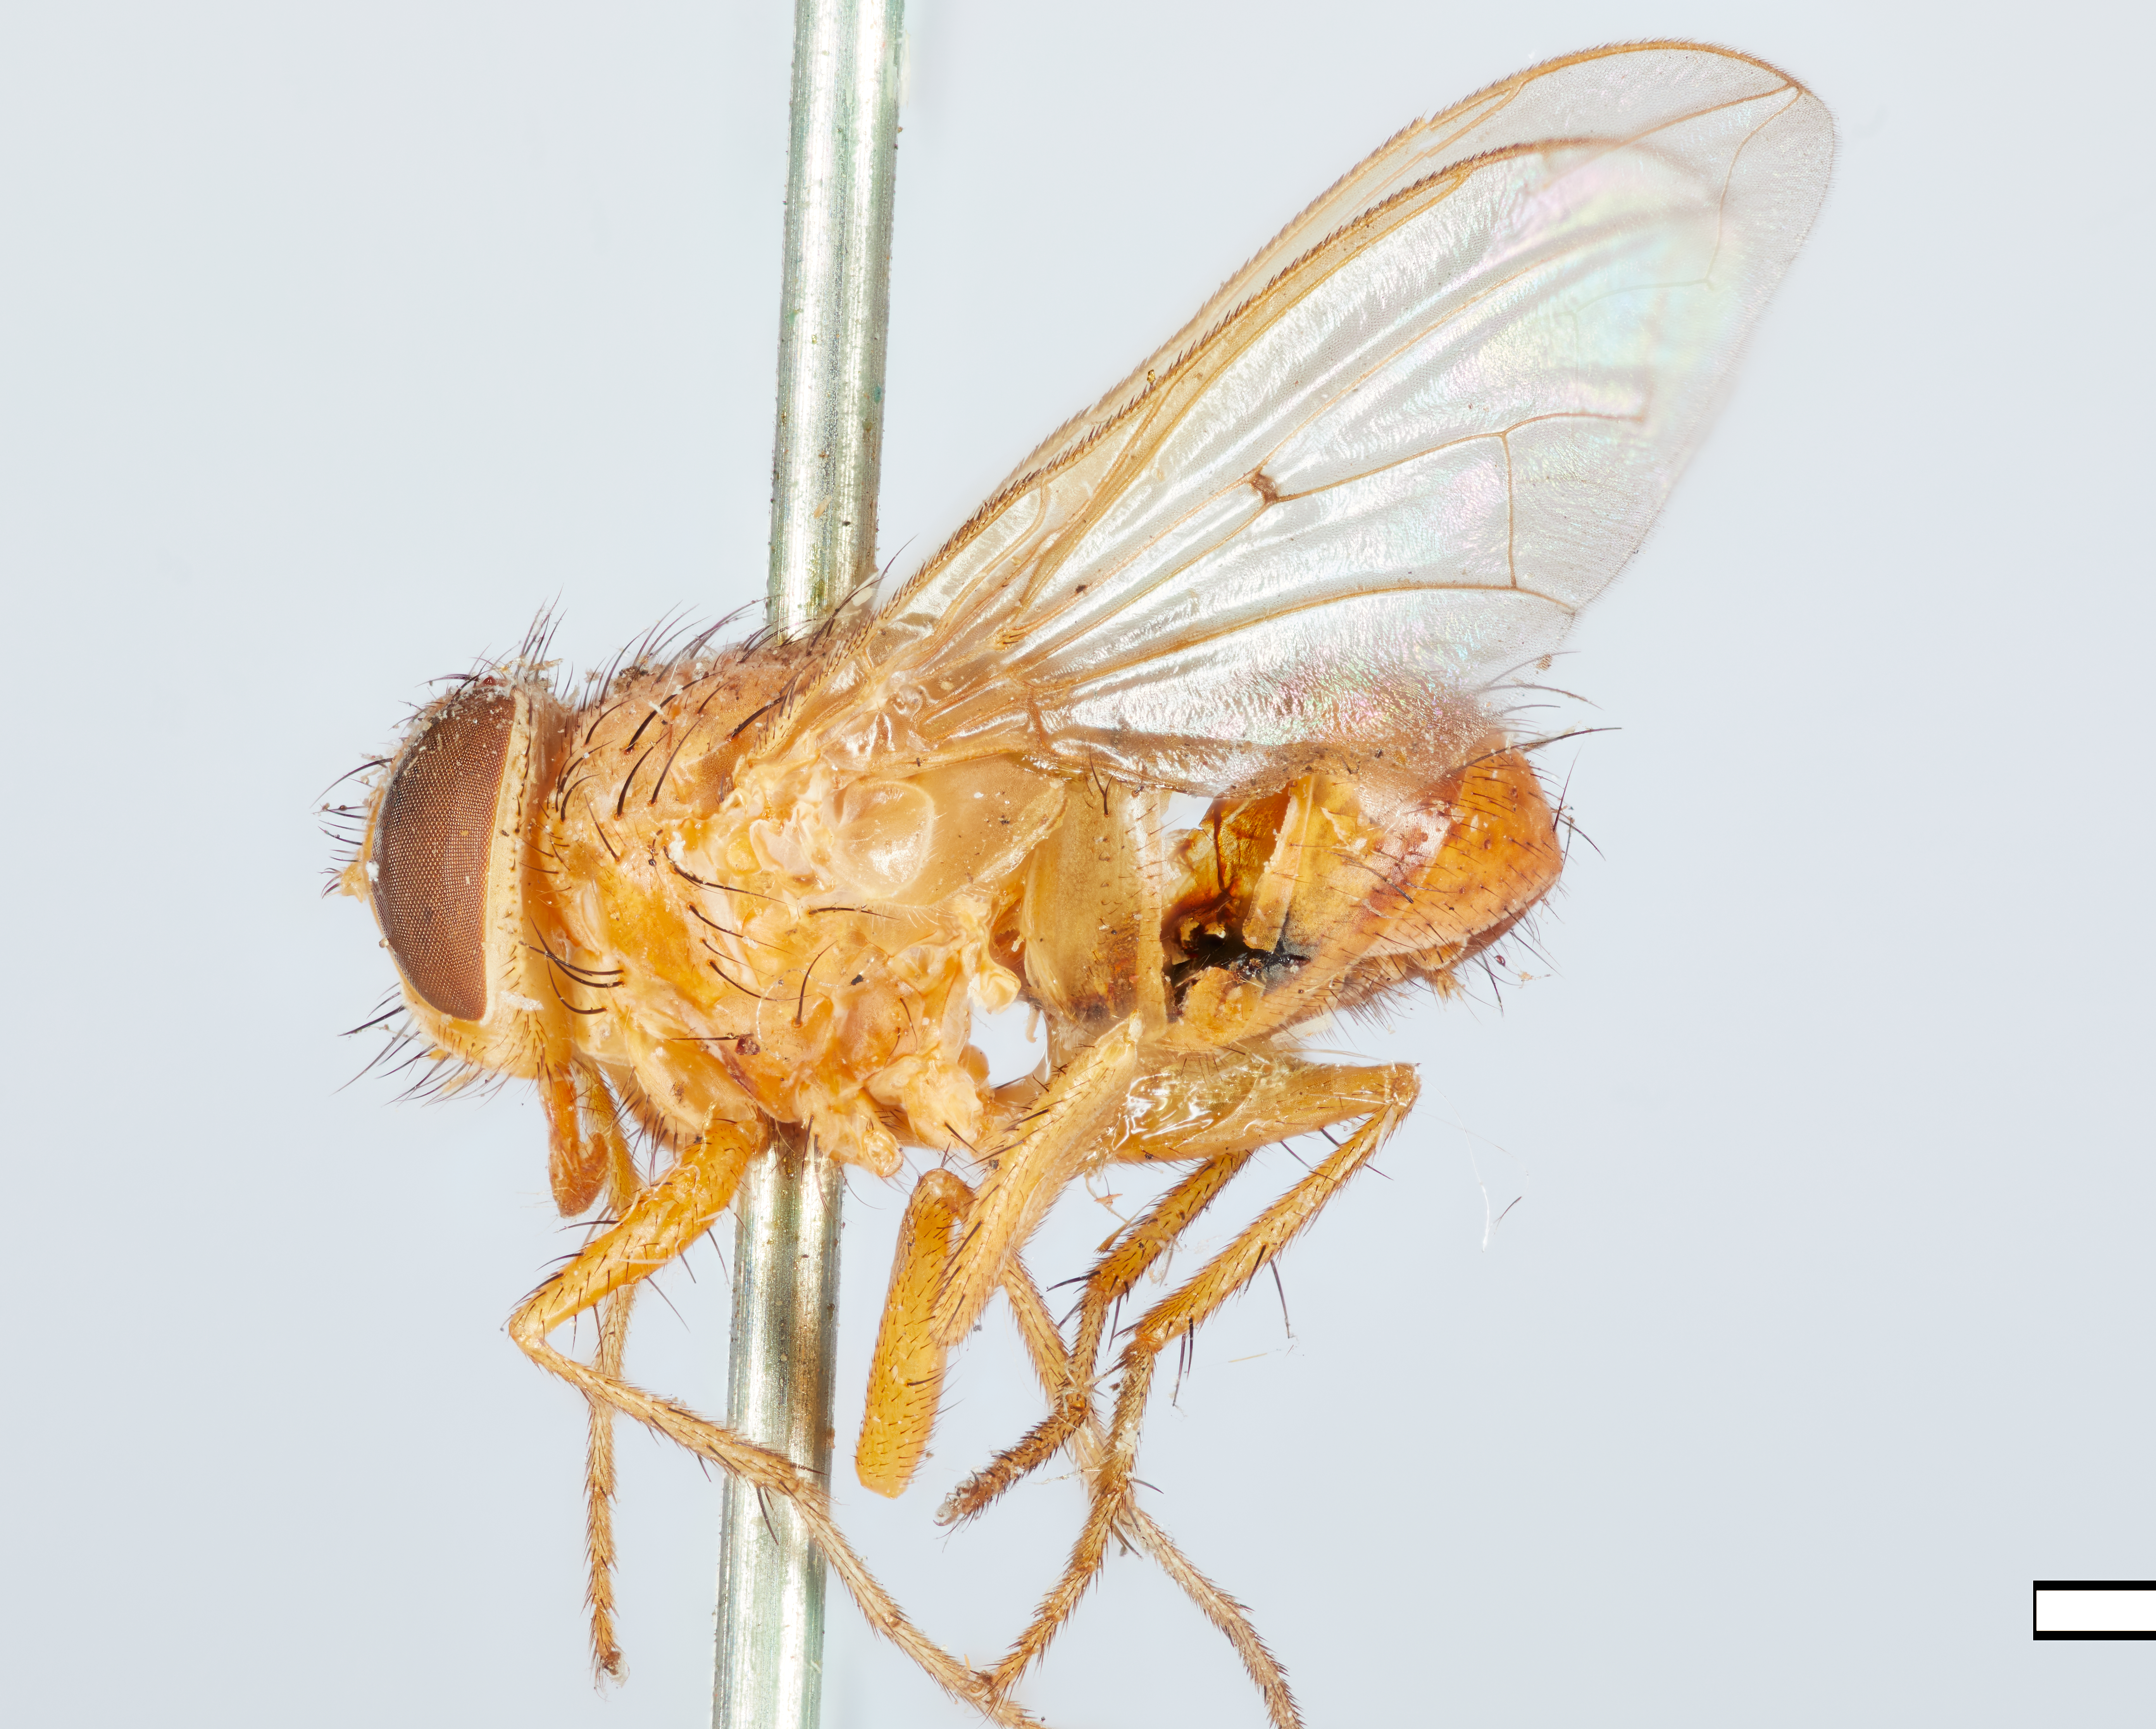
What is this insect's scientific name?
Clytiomyia punctata
